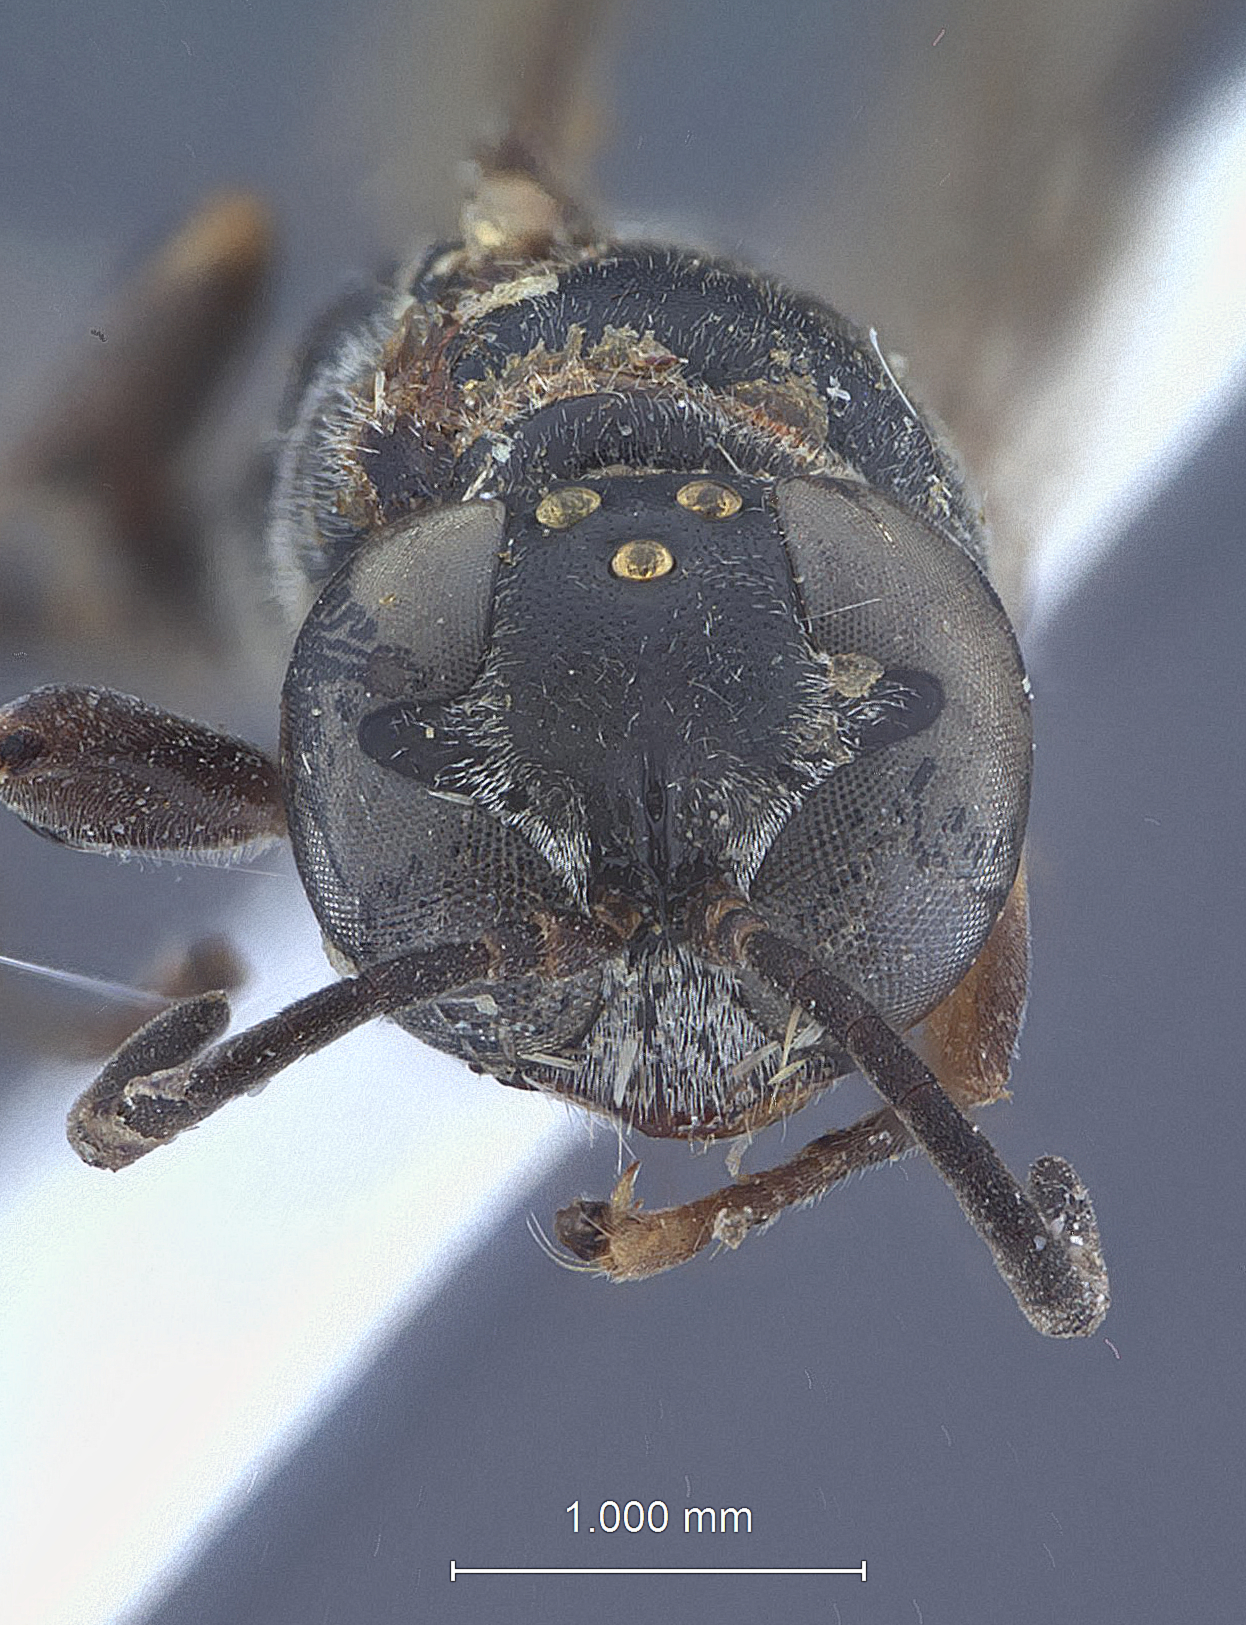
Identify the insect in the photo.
Trypoxylon mowchowense
